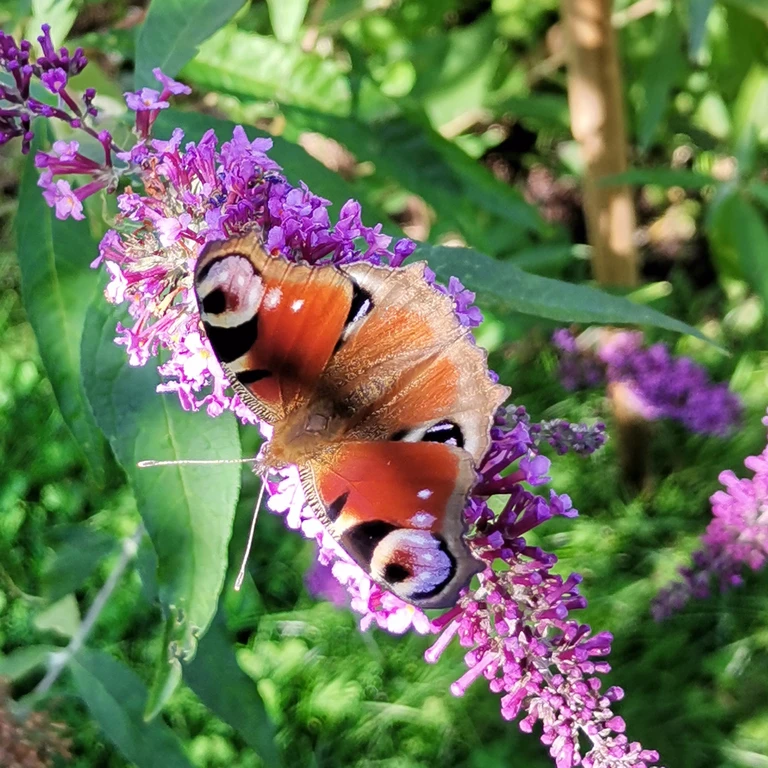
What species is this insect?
Aglais io
